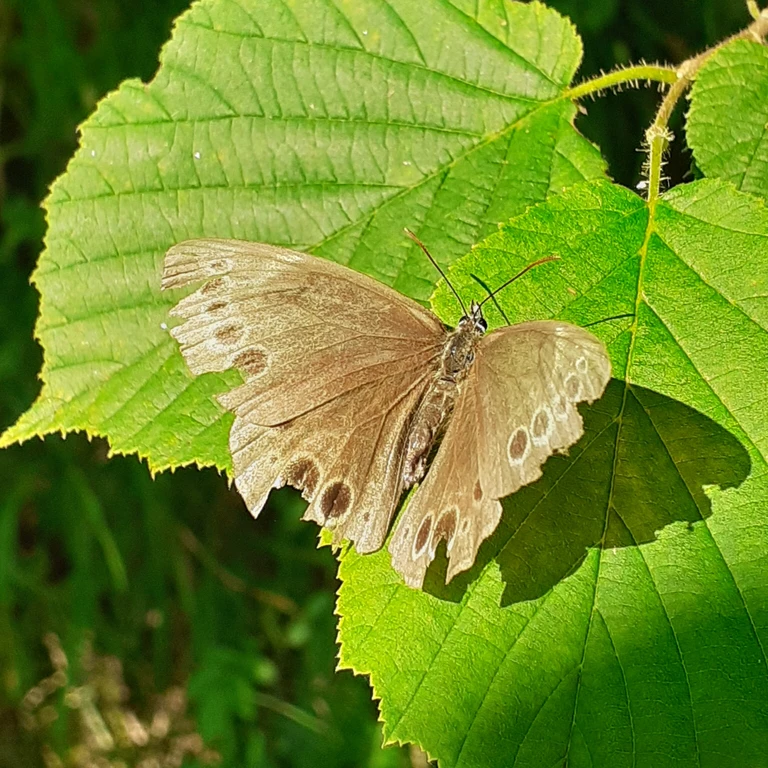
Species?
Lopinga achine (also Pararge achine)
